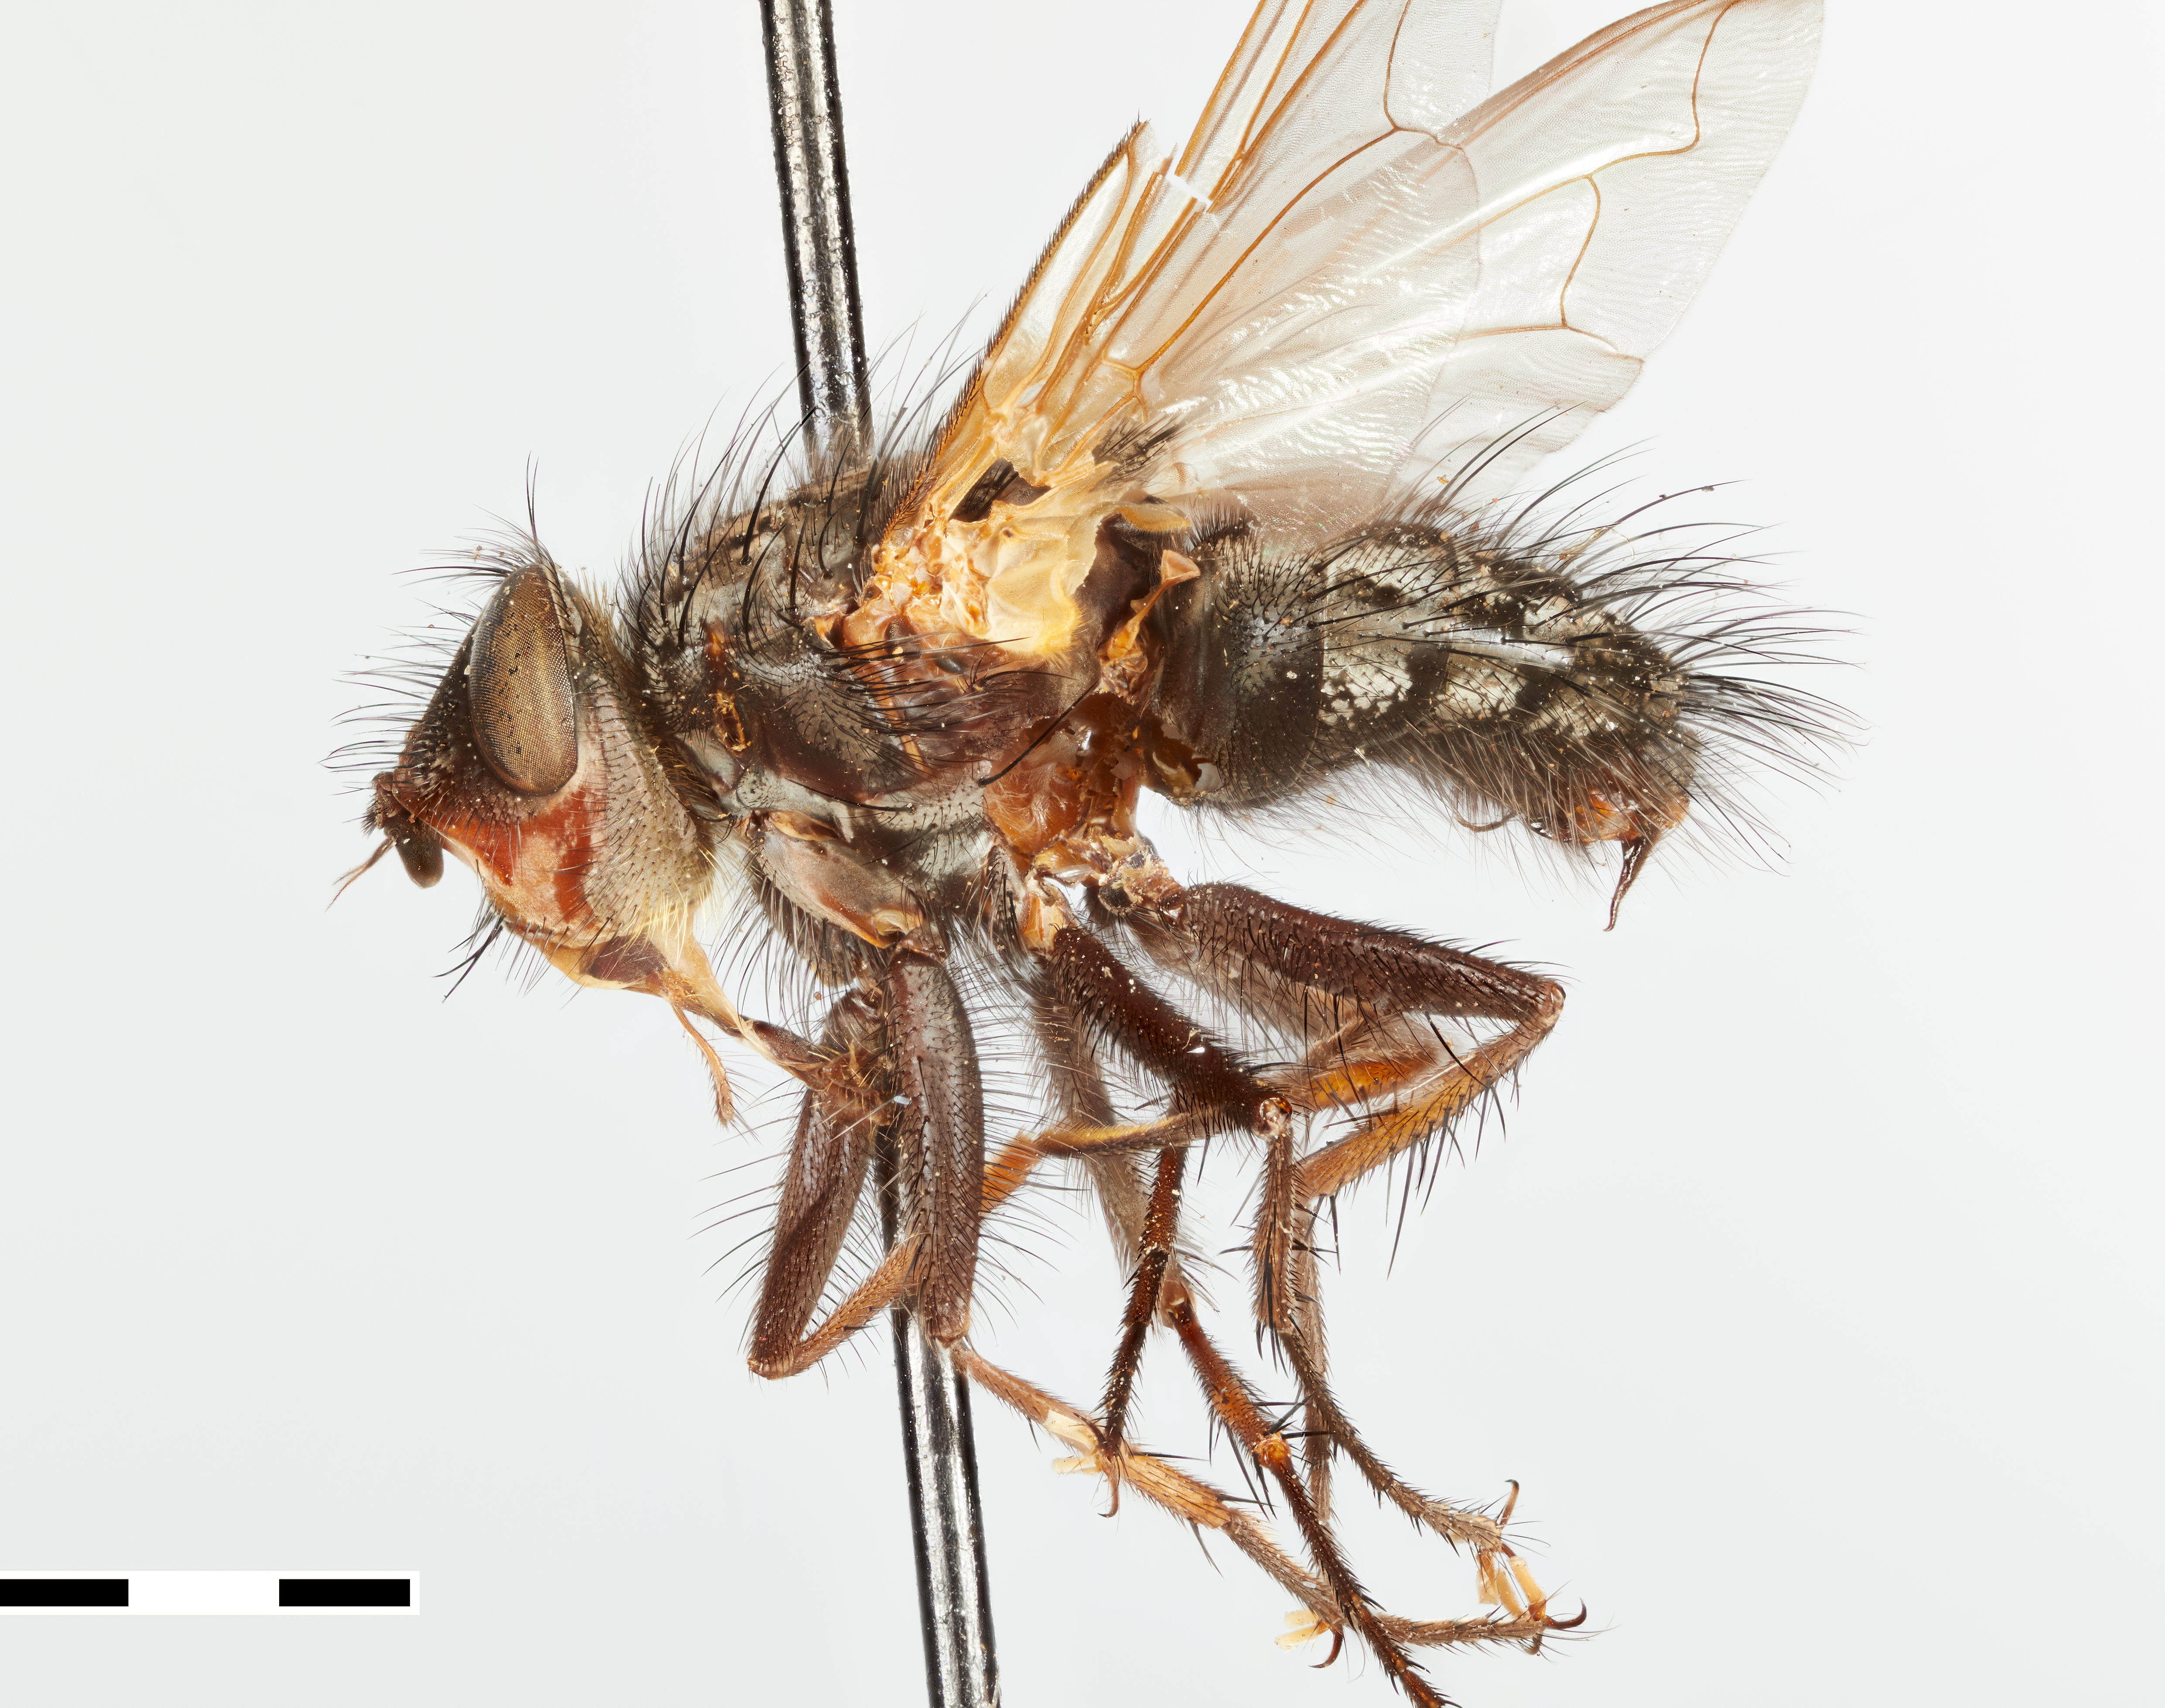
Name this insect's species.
Morphodexia nigra
